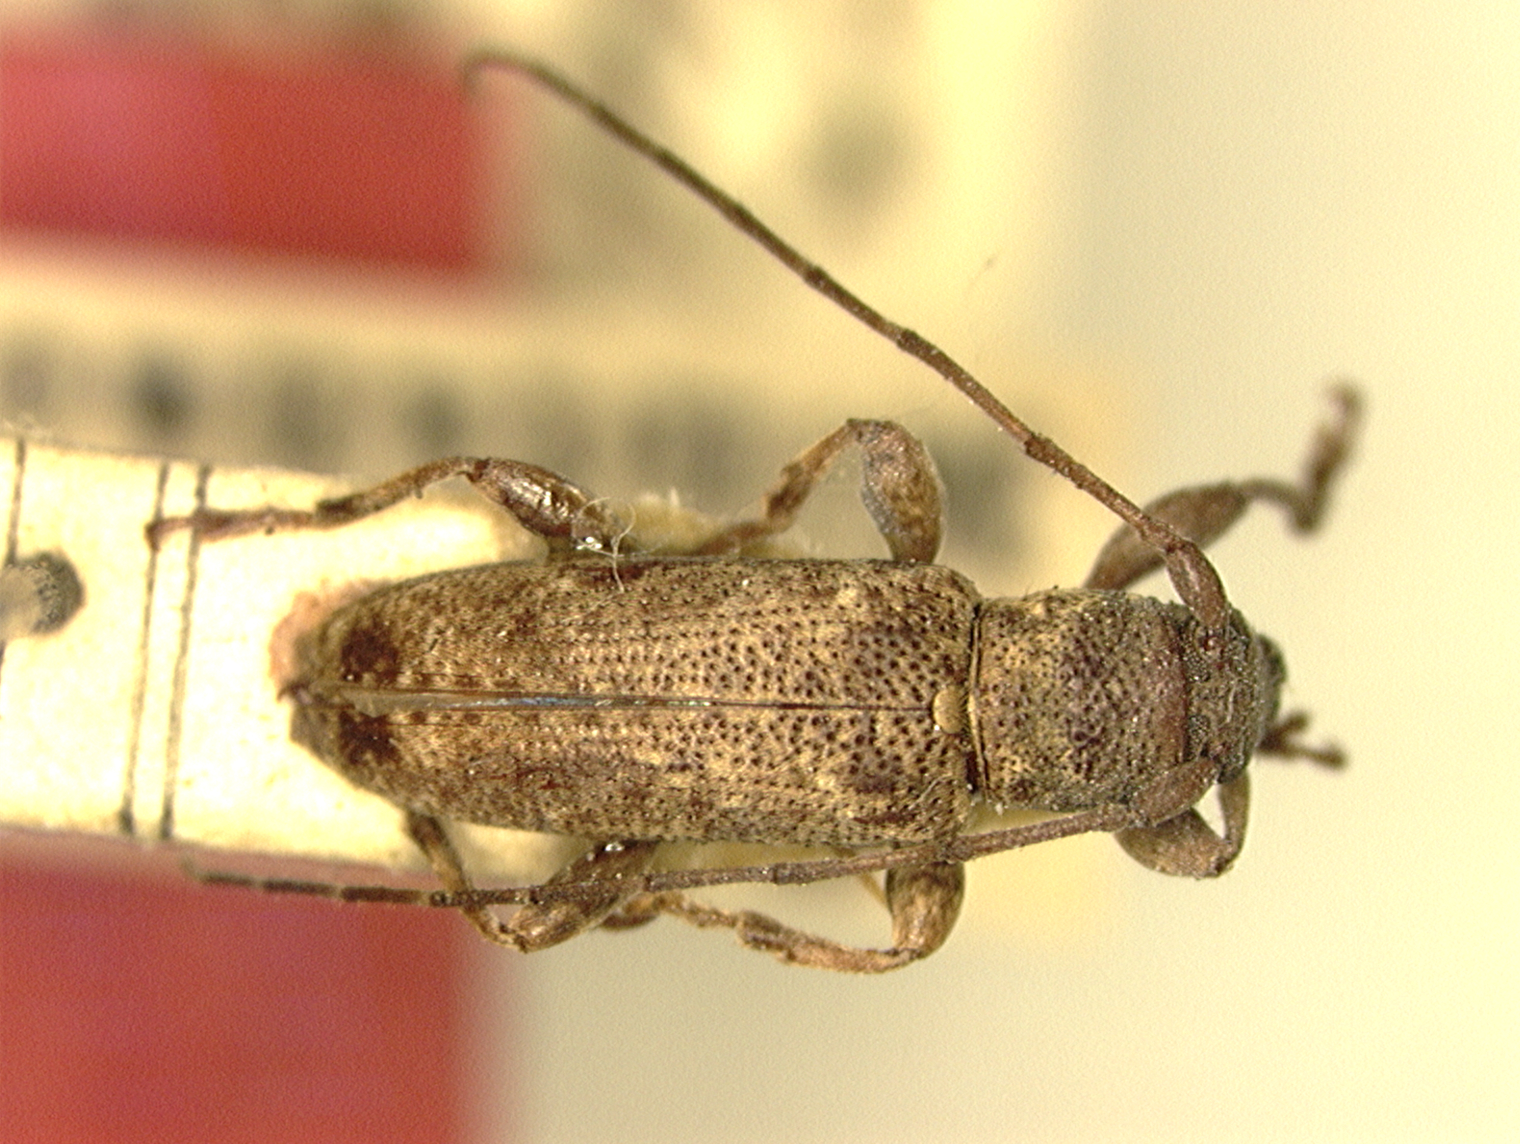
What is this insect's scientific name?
Sybra surigaonis
